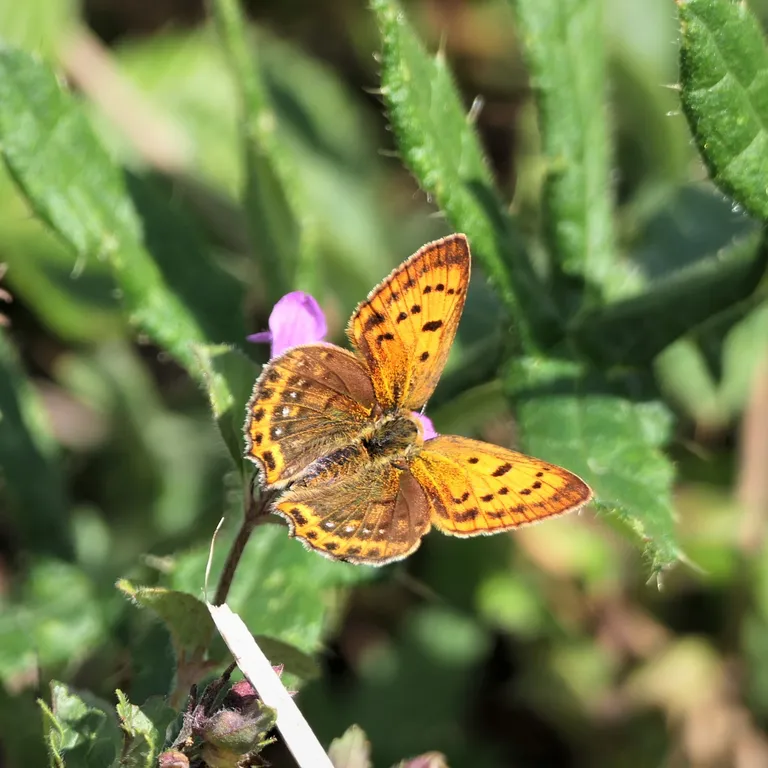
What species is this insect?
Lycaena virgaureae
